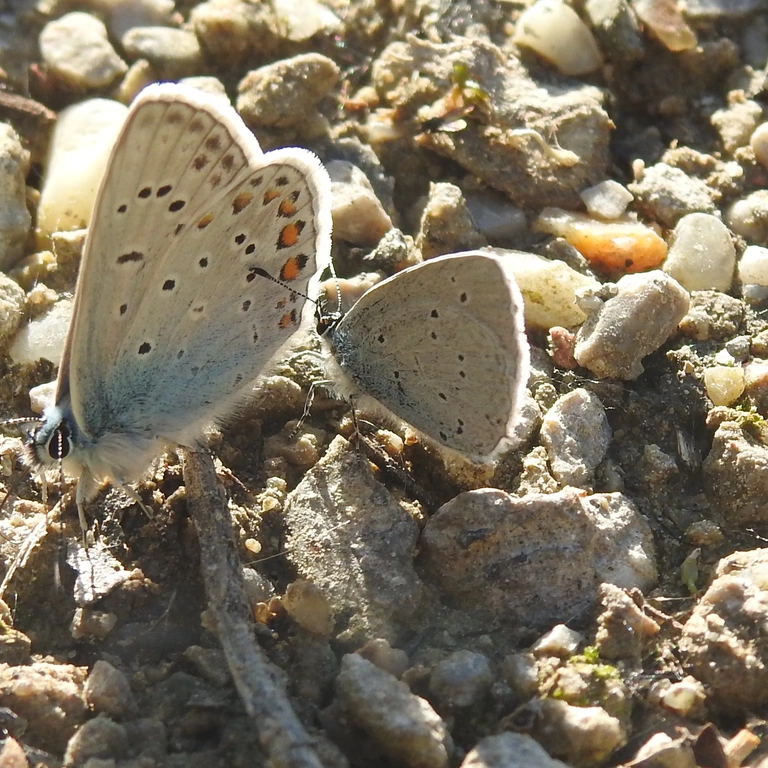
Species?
Cupido decolorata (also Elkalyce decolorata)
